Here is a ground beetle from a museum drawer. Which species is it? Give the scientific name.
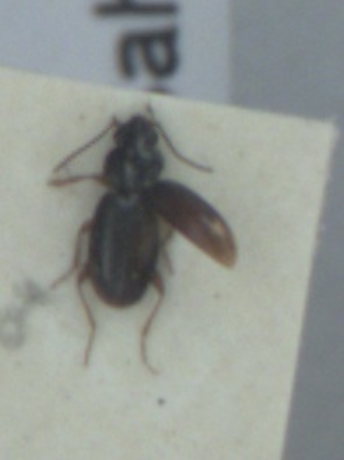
Bembidion mannerheimii
